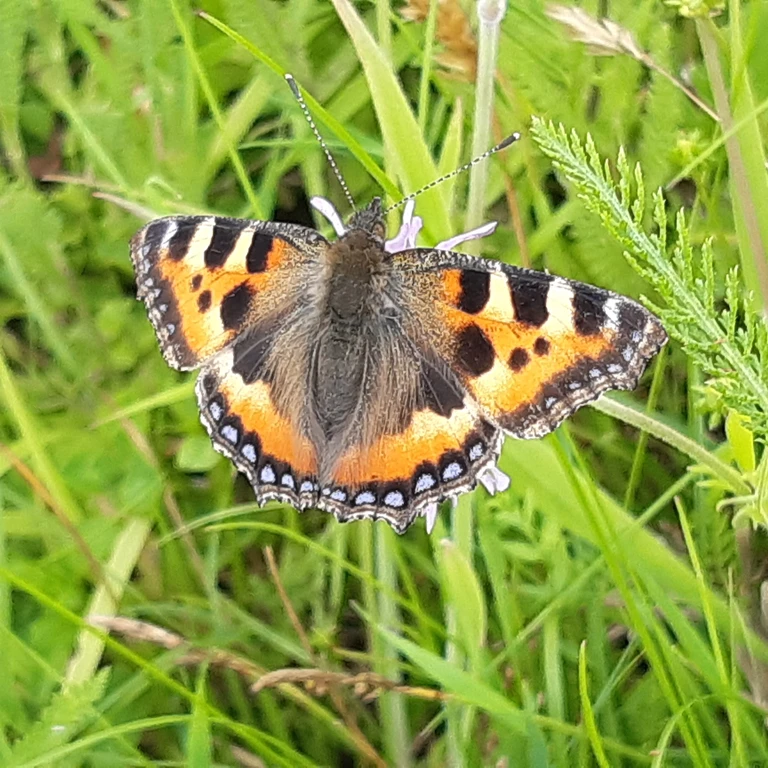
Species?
Aglais urticae
